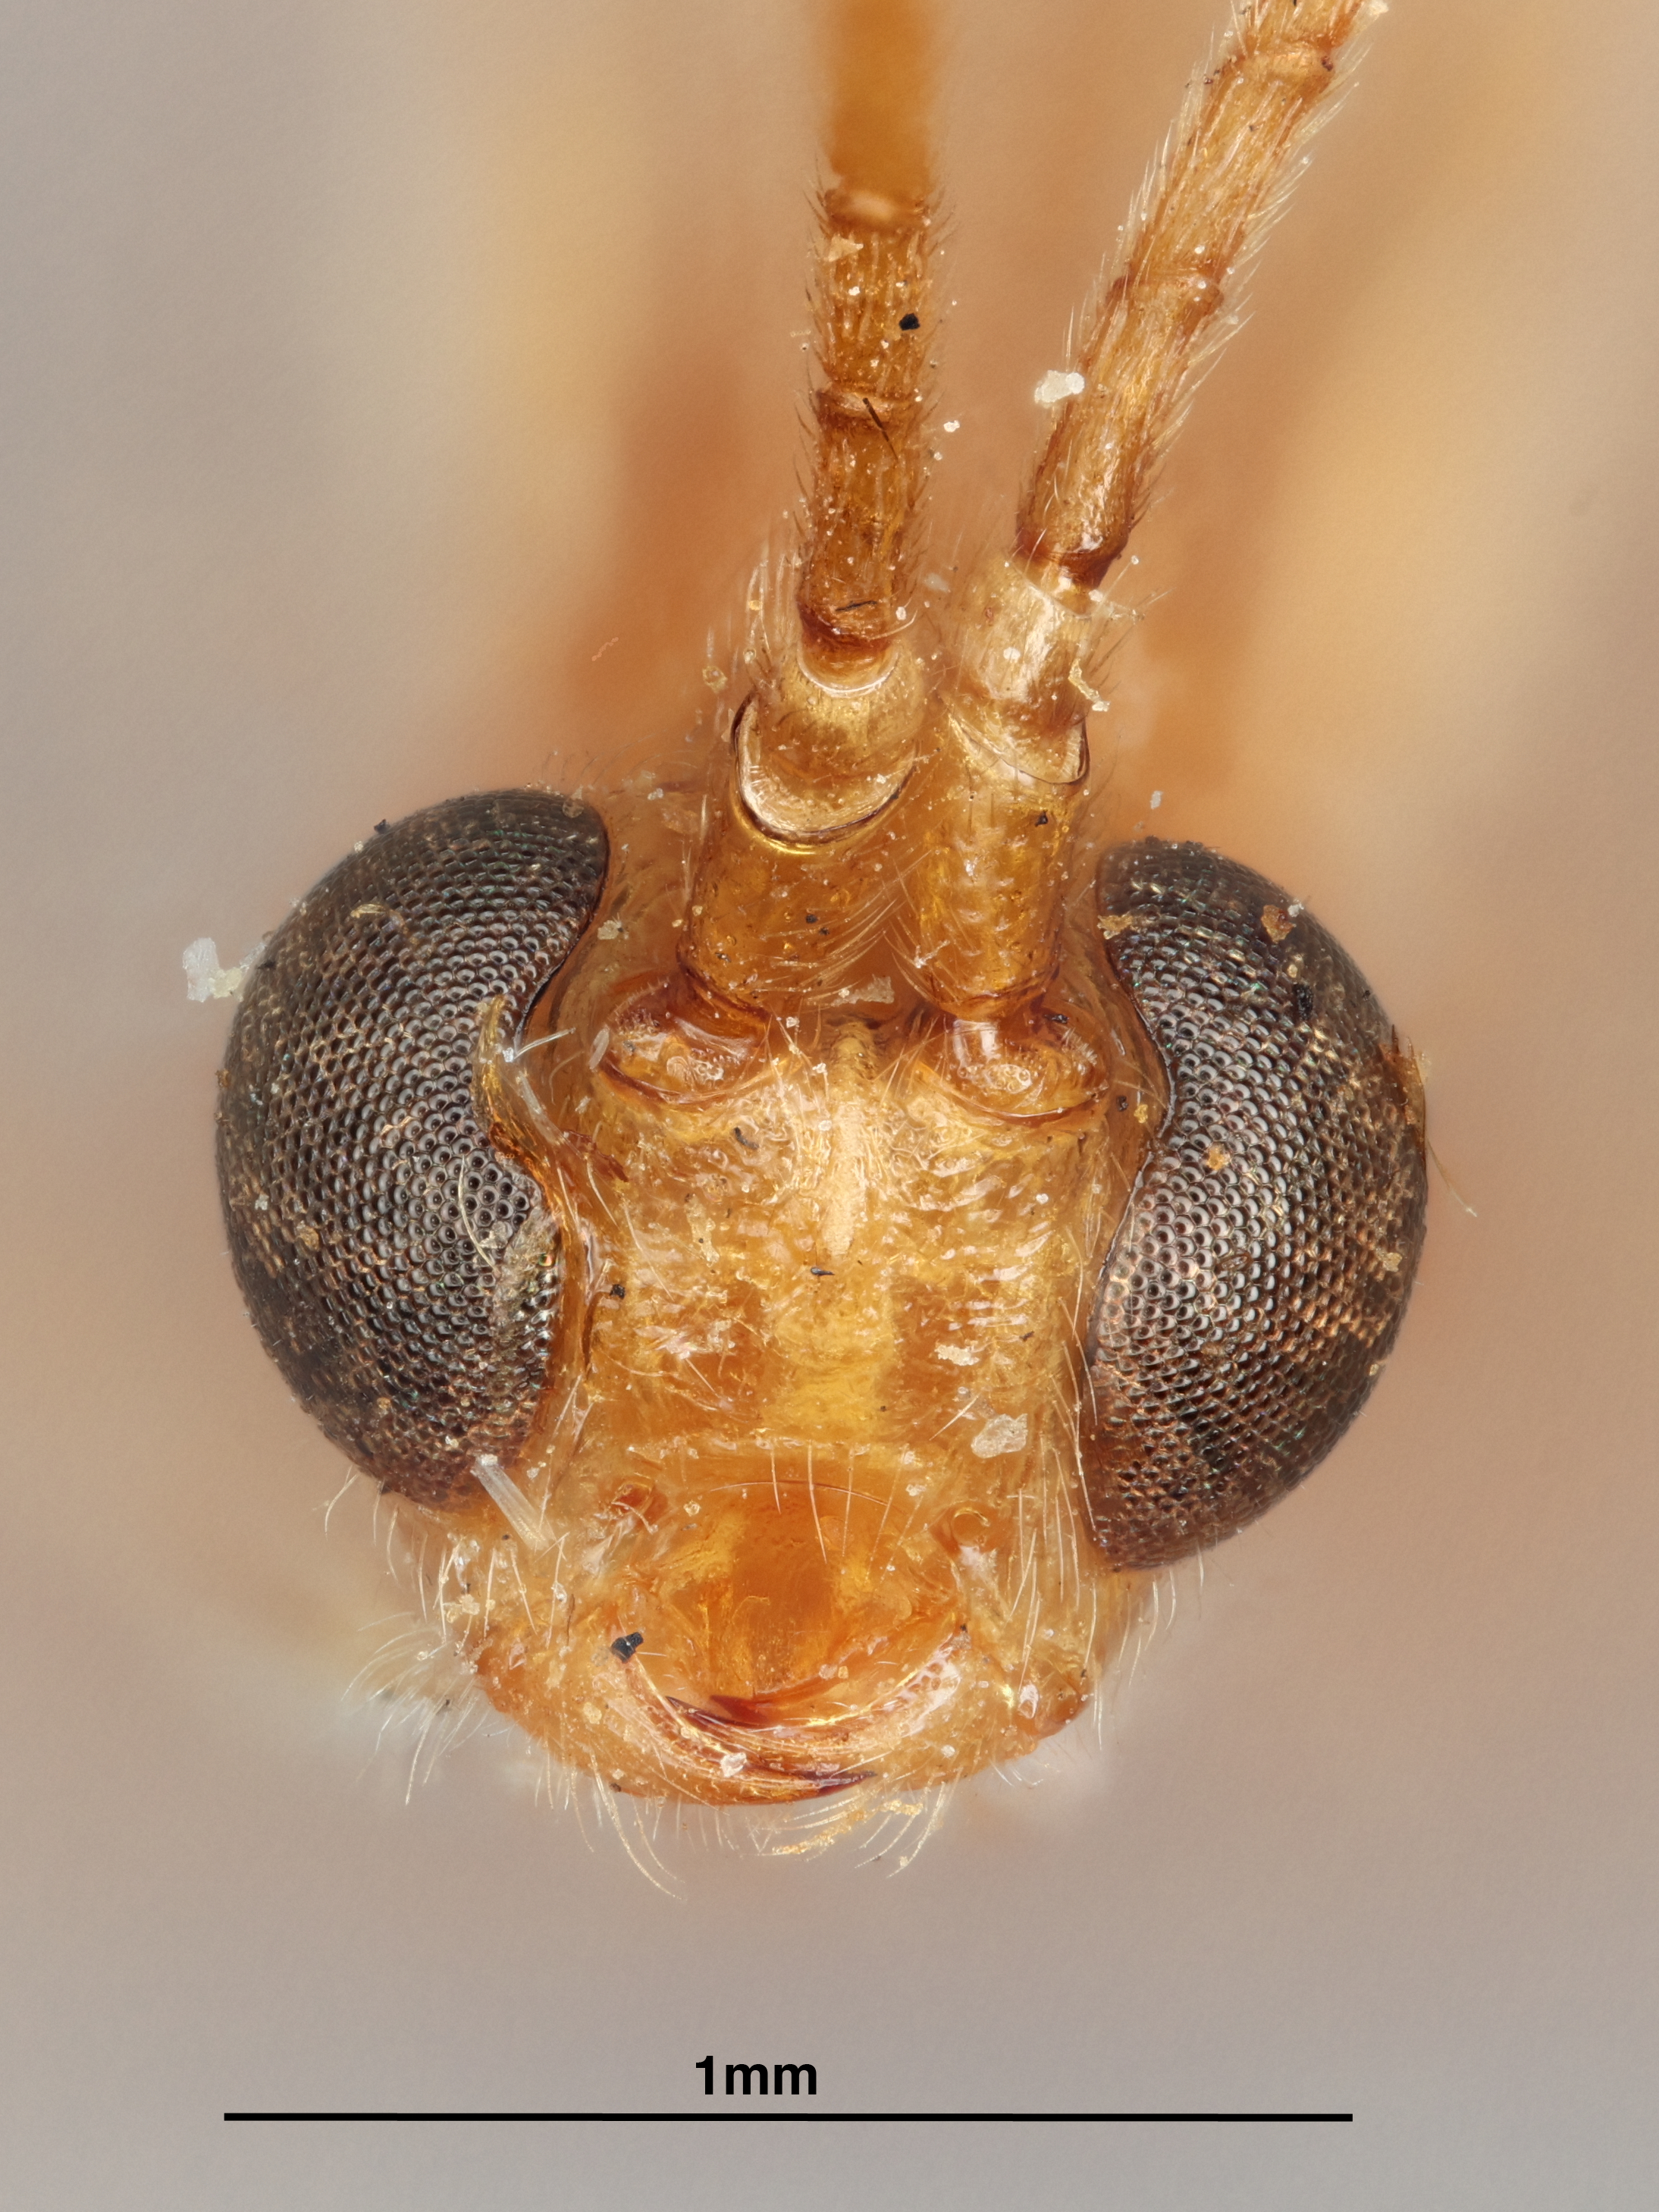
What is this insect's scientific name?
Trigonophatnus philippinensis
